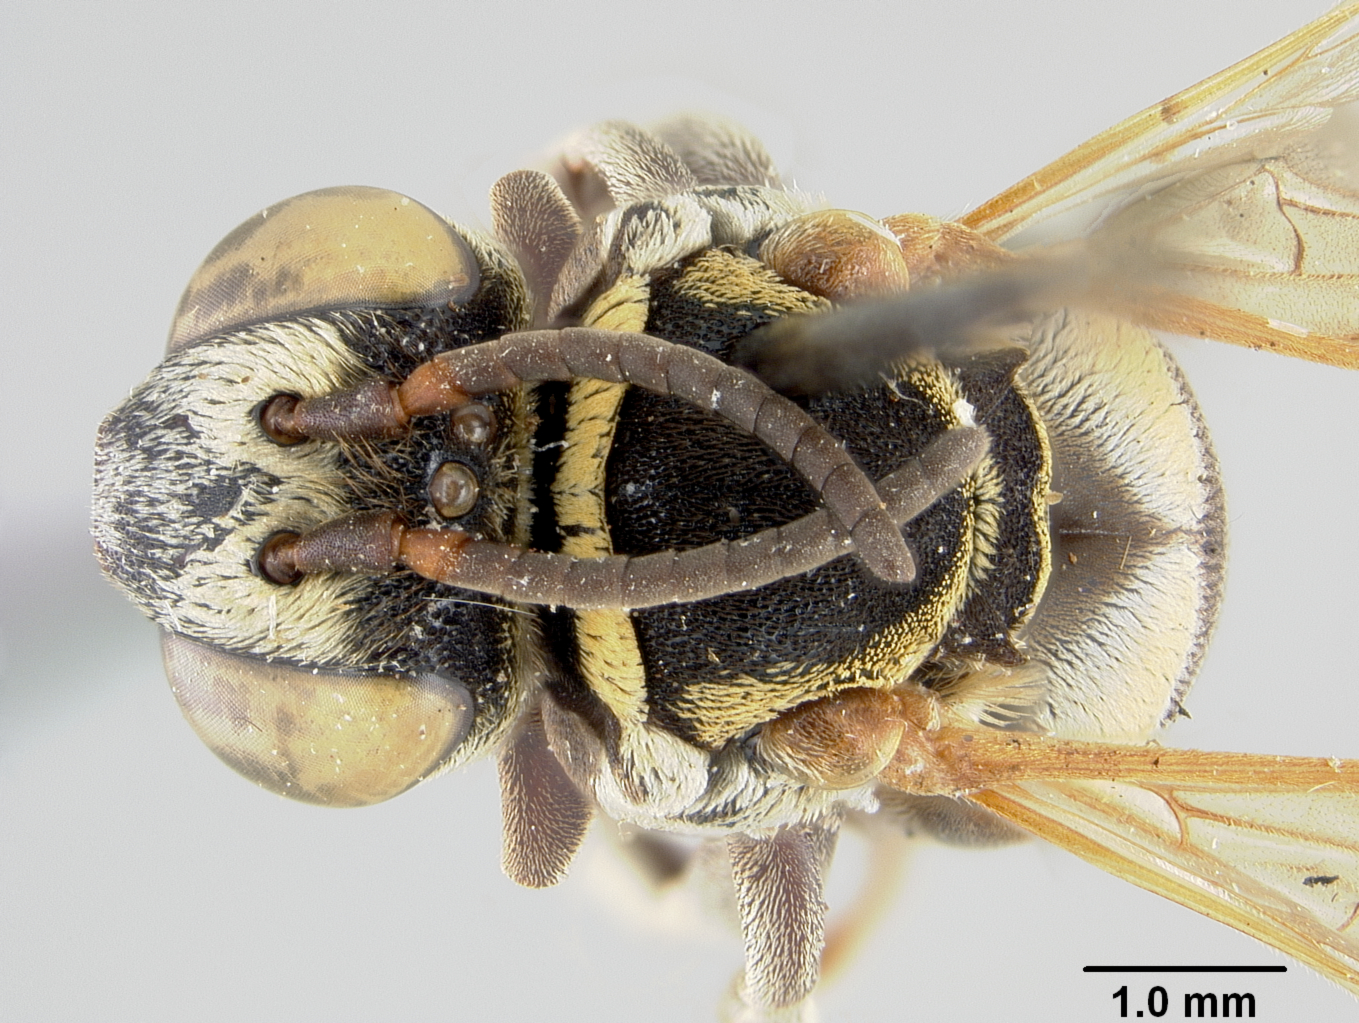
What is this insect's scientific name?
Epeolus rugulosus
